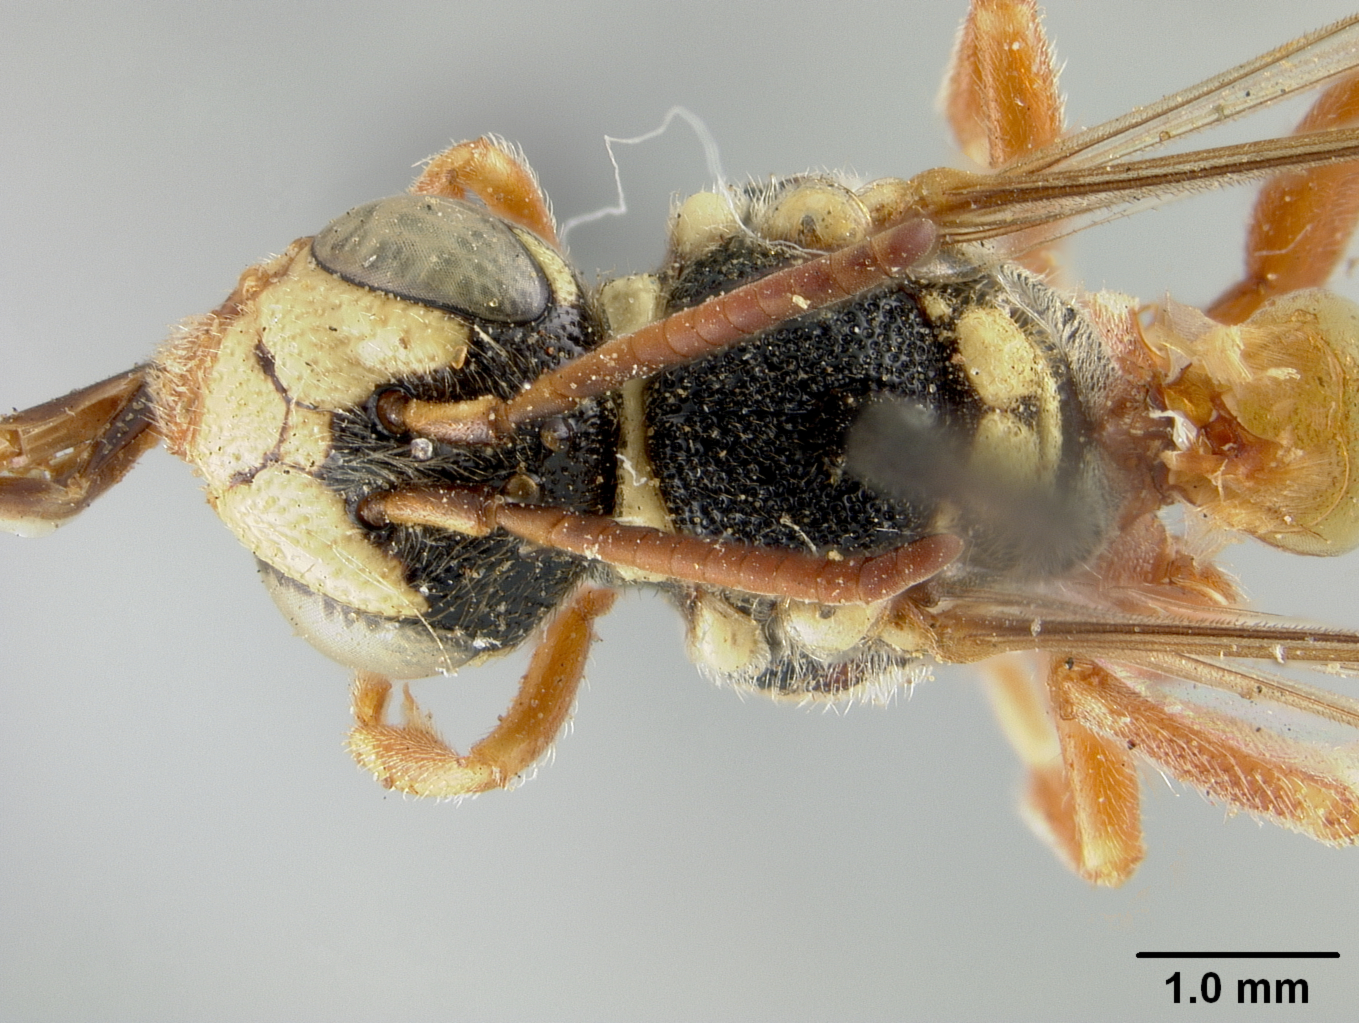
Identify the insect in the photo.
Nomada uhleri
